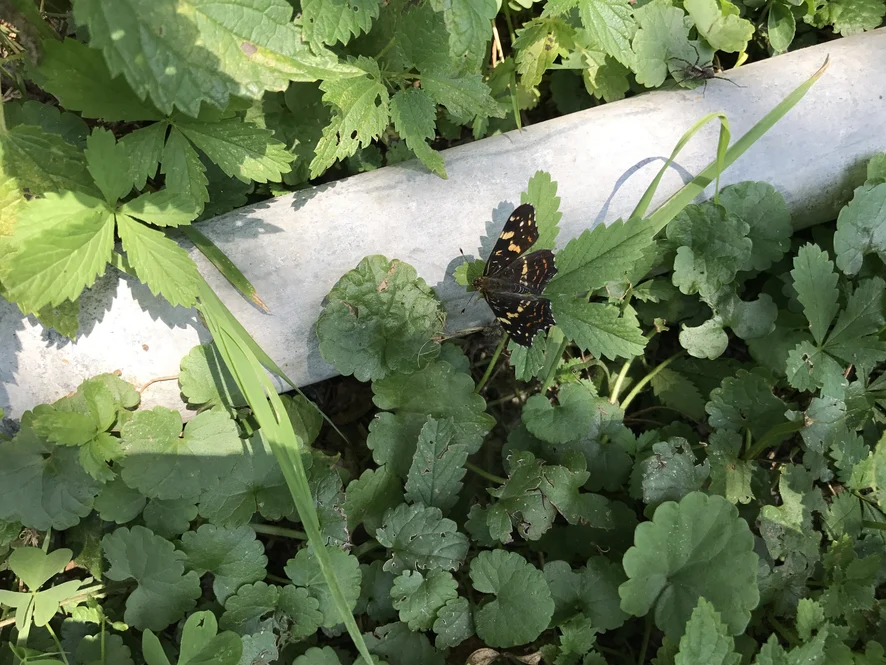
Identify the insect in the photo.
Araschnia levana
